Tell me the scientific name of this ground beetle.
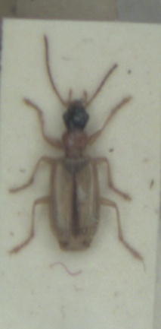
Demetrias atricapillus
